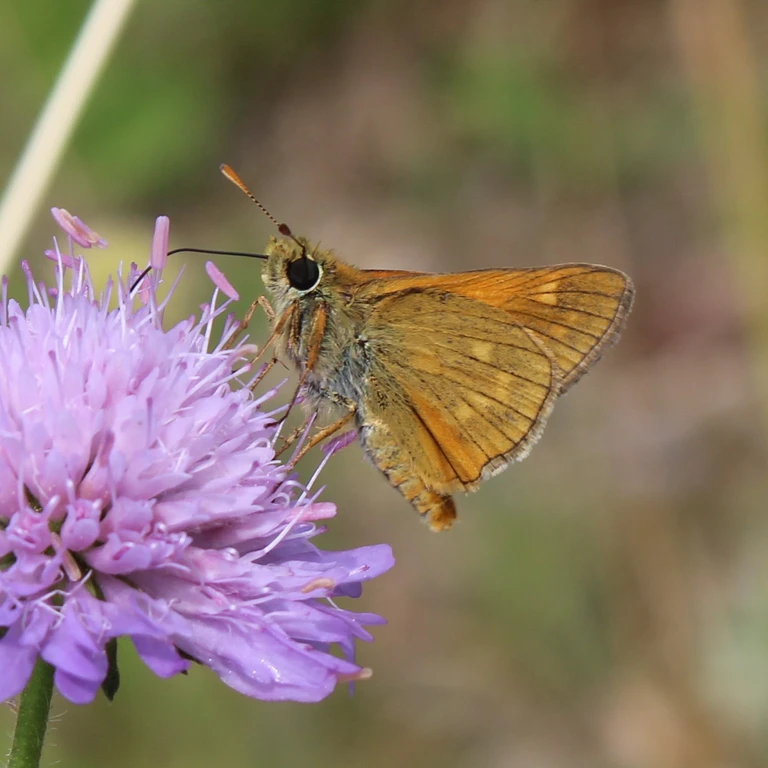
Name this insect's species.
Ochlodes sylvanus (also Ochlodes venata)
